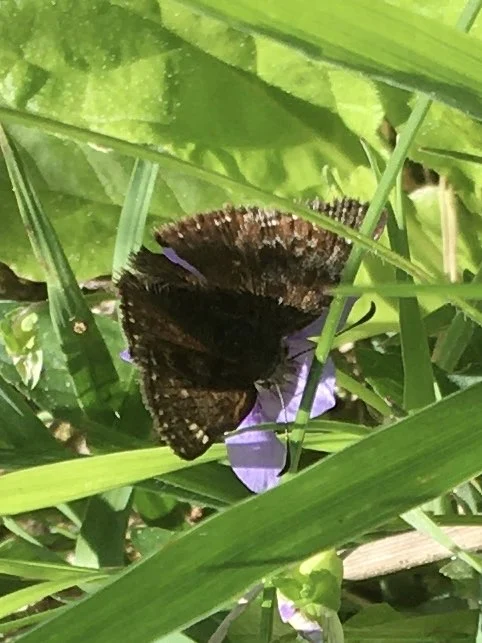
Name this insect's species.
Erynnis tages
